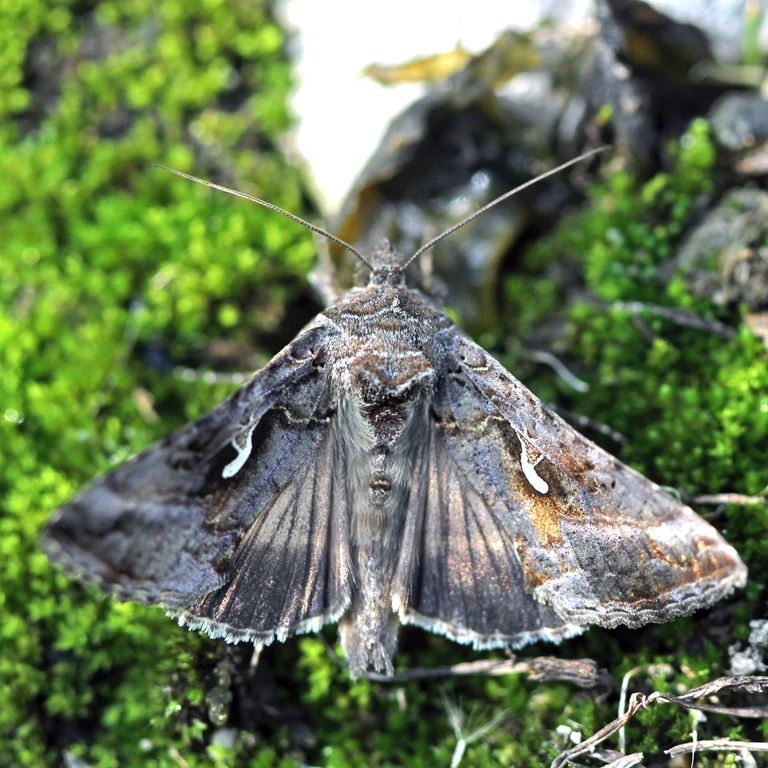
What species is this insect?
Autographa gamma
